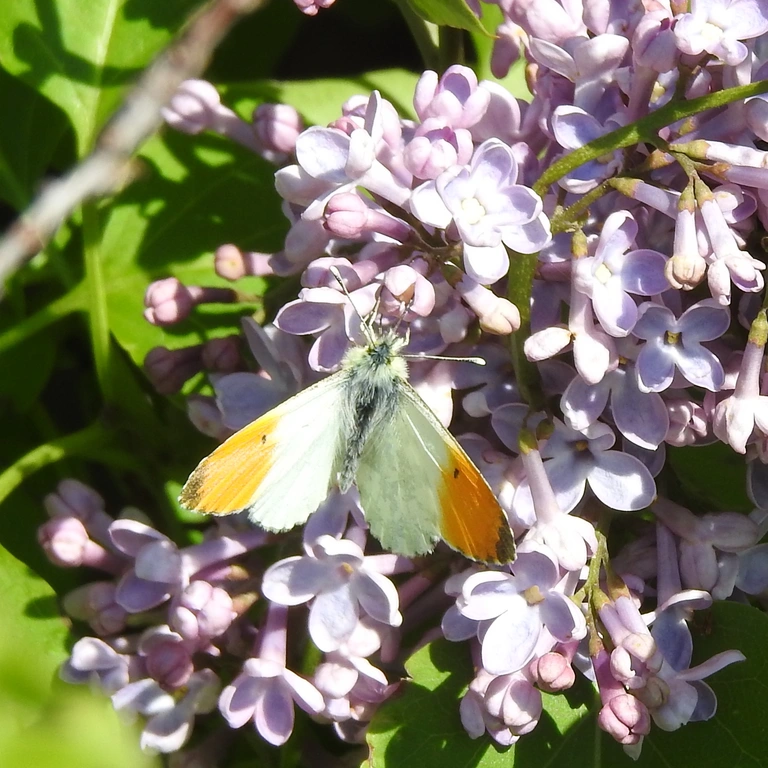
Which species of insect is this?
Anthocharis cardamines
